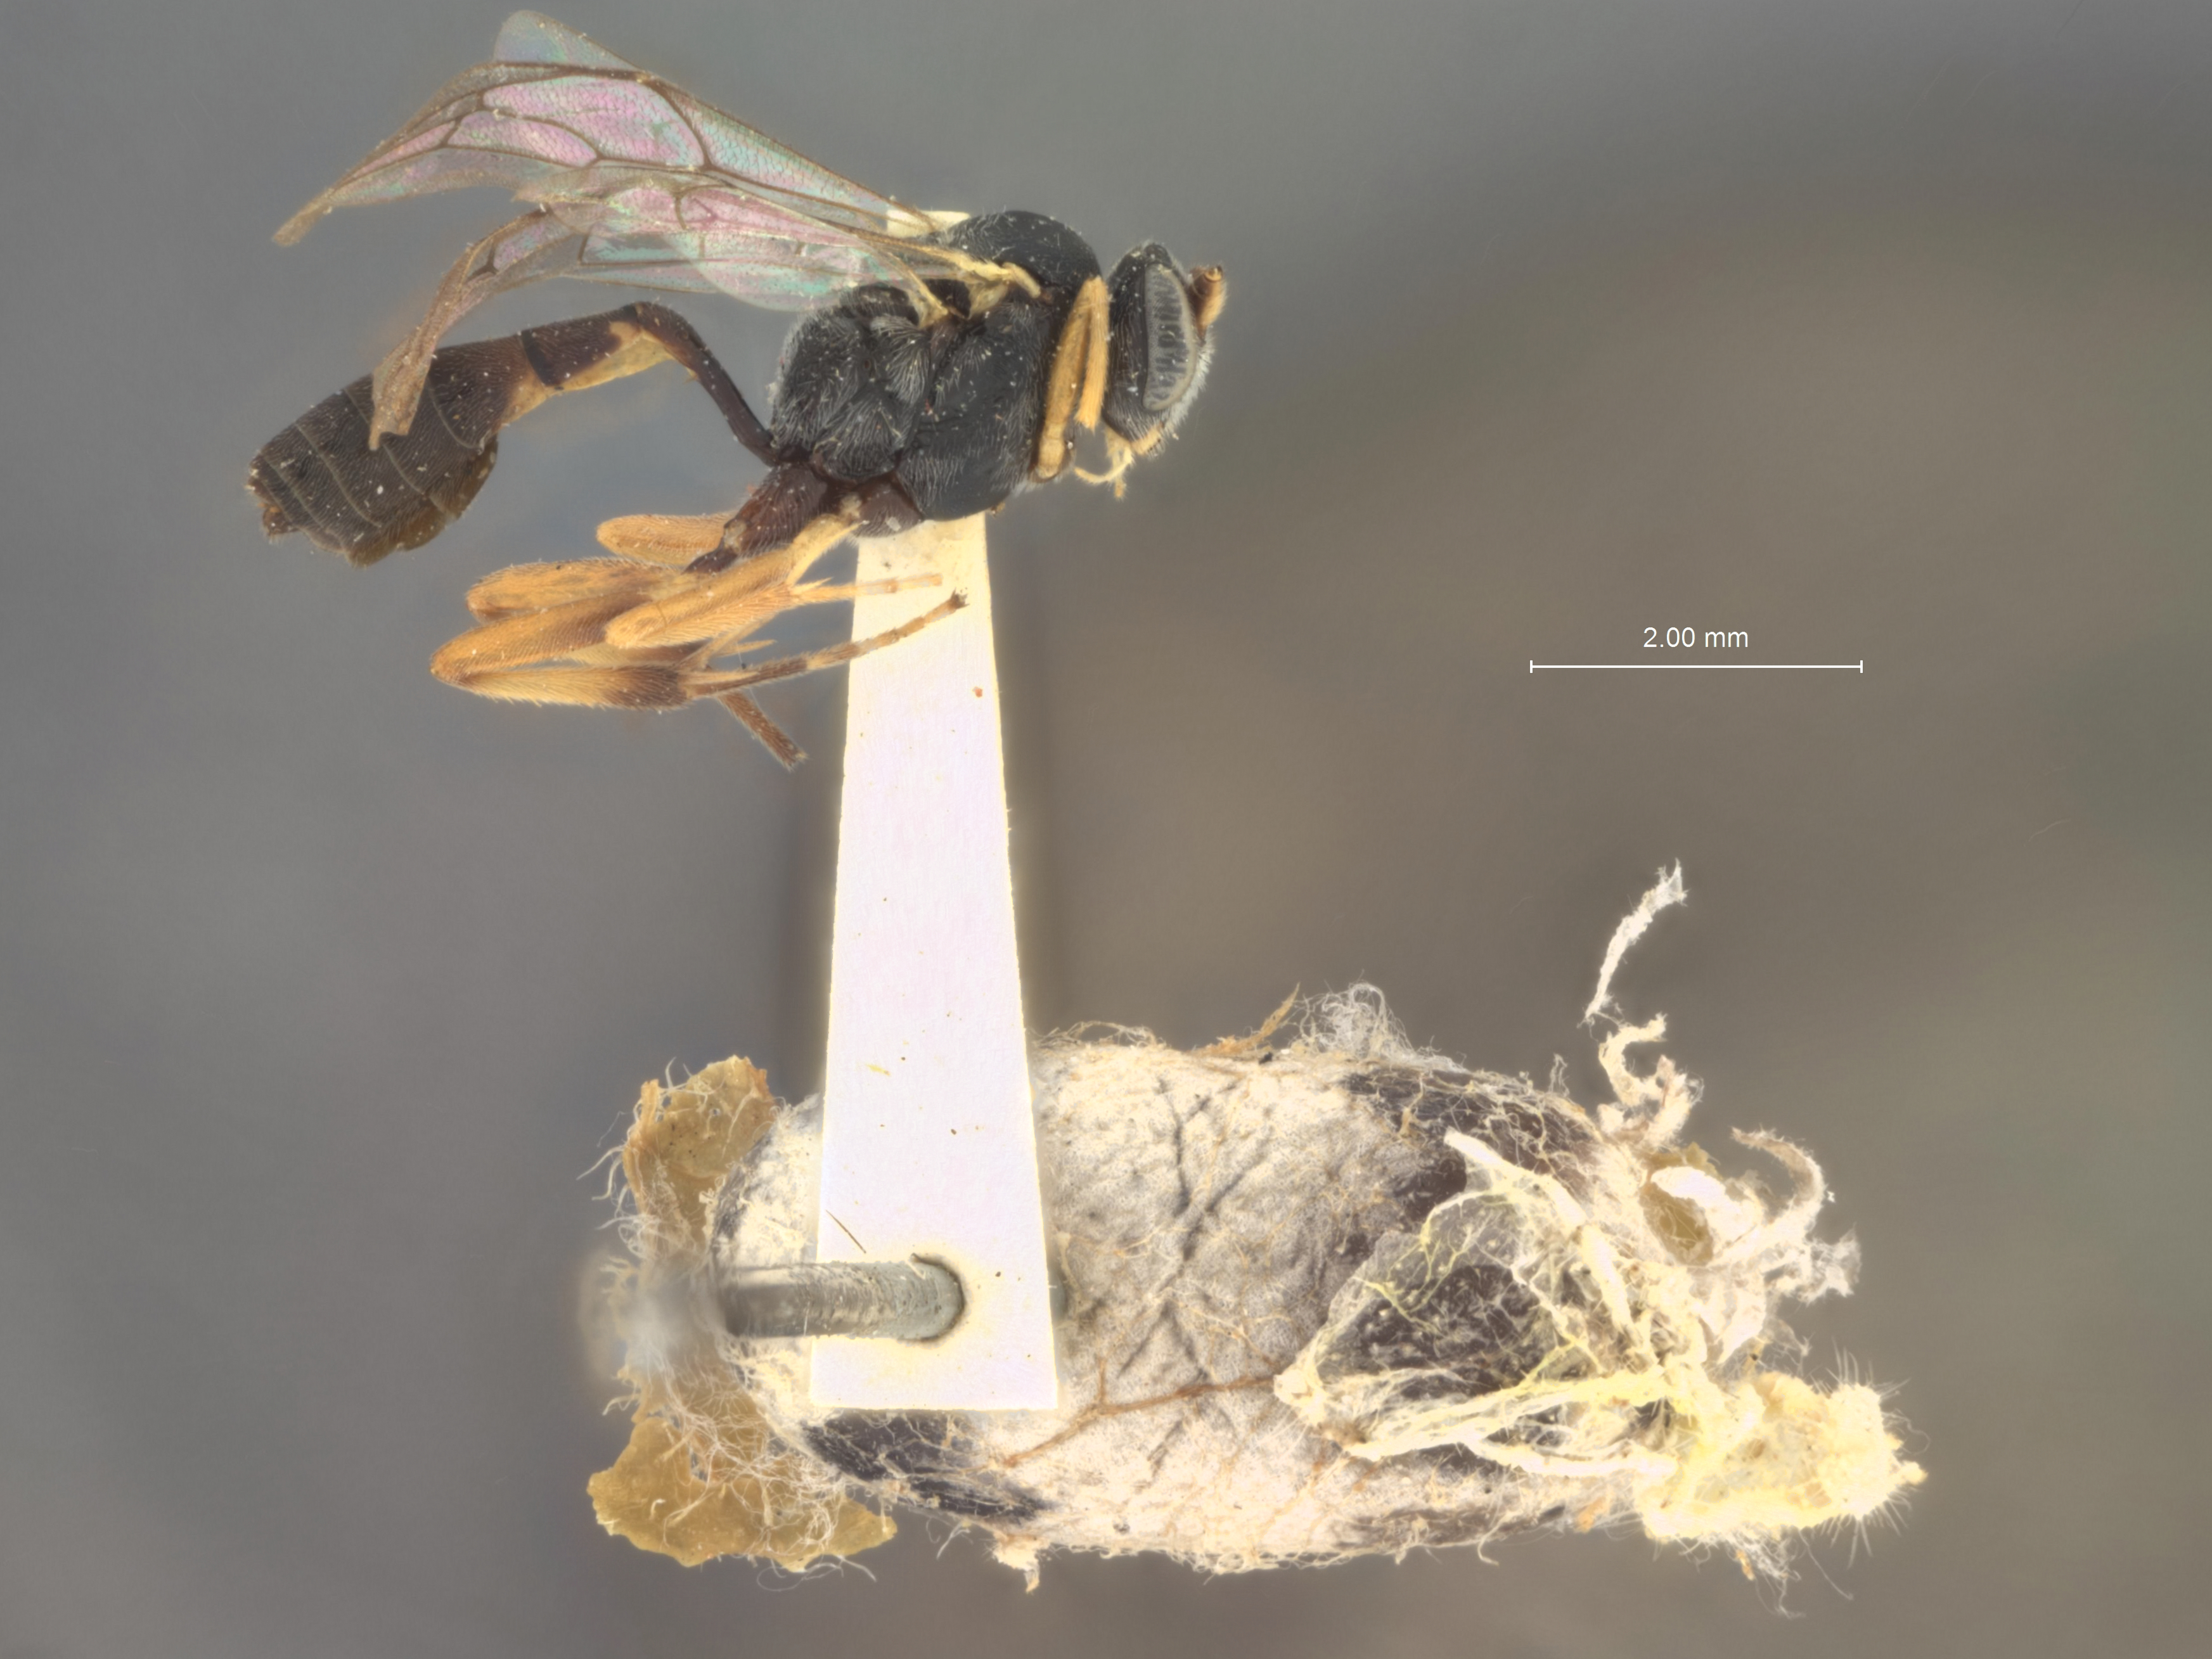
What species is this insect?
Charops apaturae
